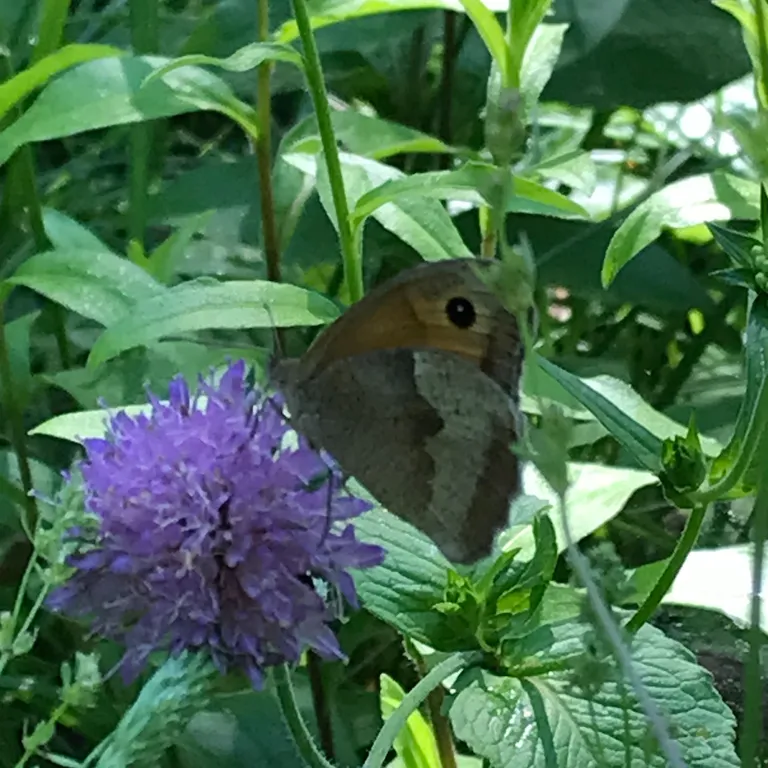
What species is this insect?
Maniola jurtina
